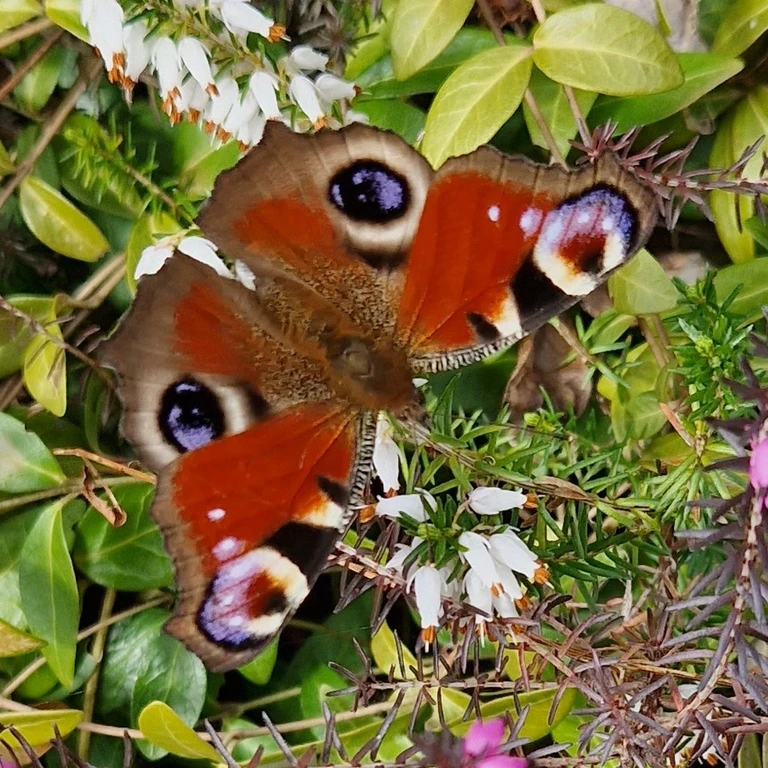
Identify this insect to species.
Aglais io
